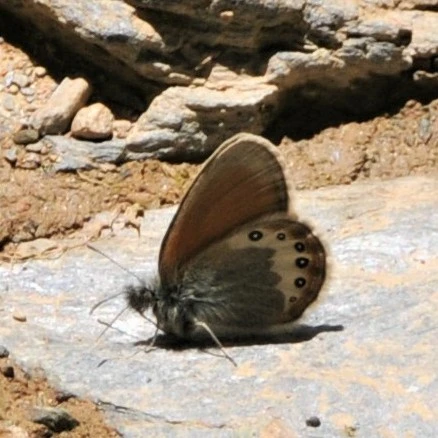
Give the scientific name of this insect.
Coenonympha gardetta
